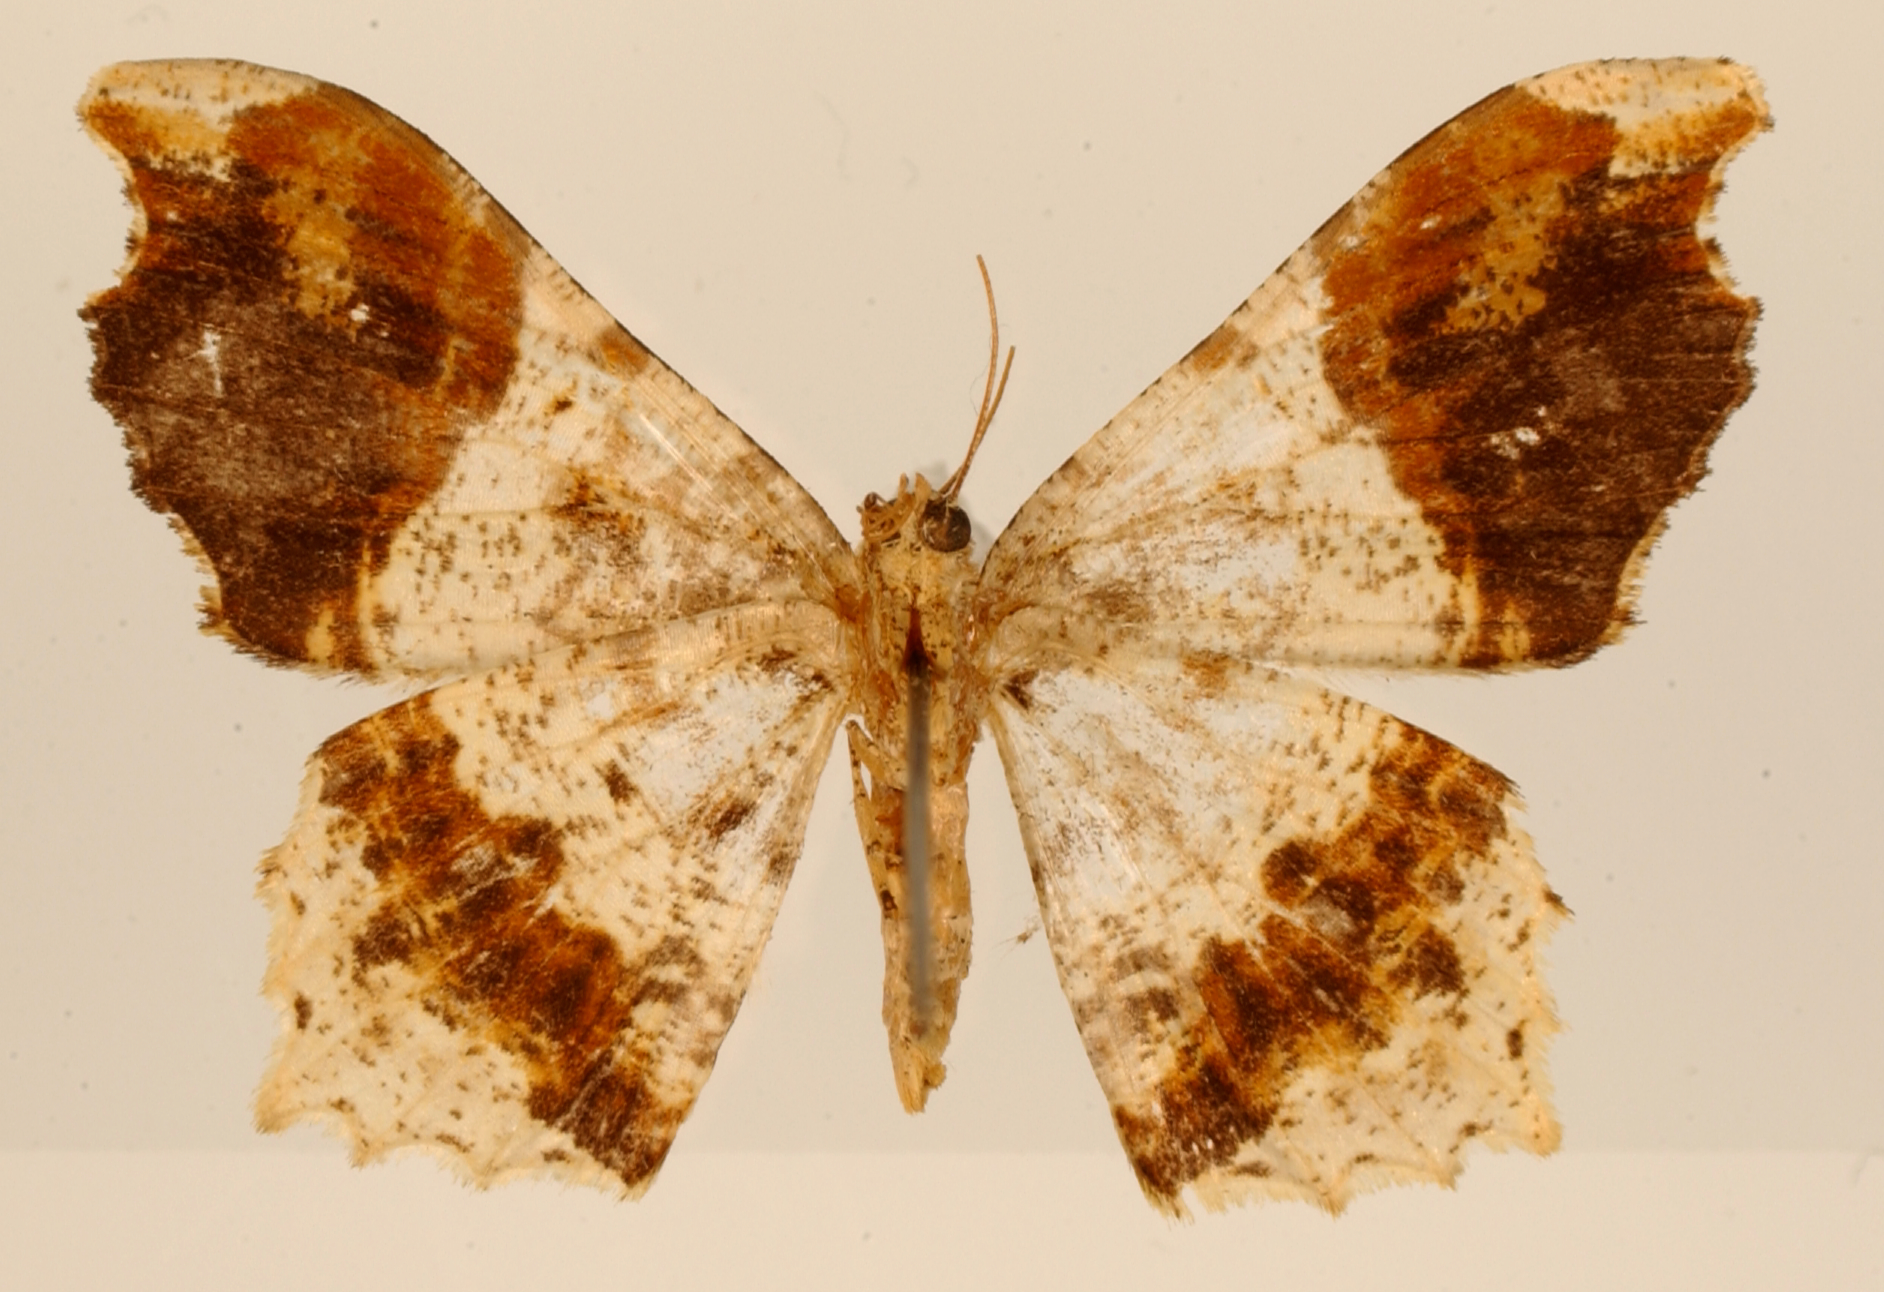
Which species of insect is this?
Semiothisa postnigra
